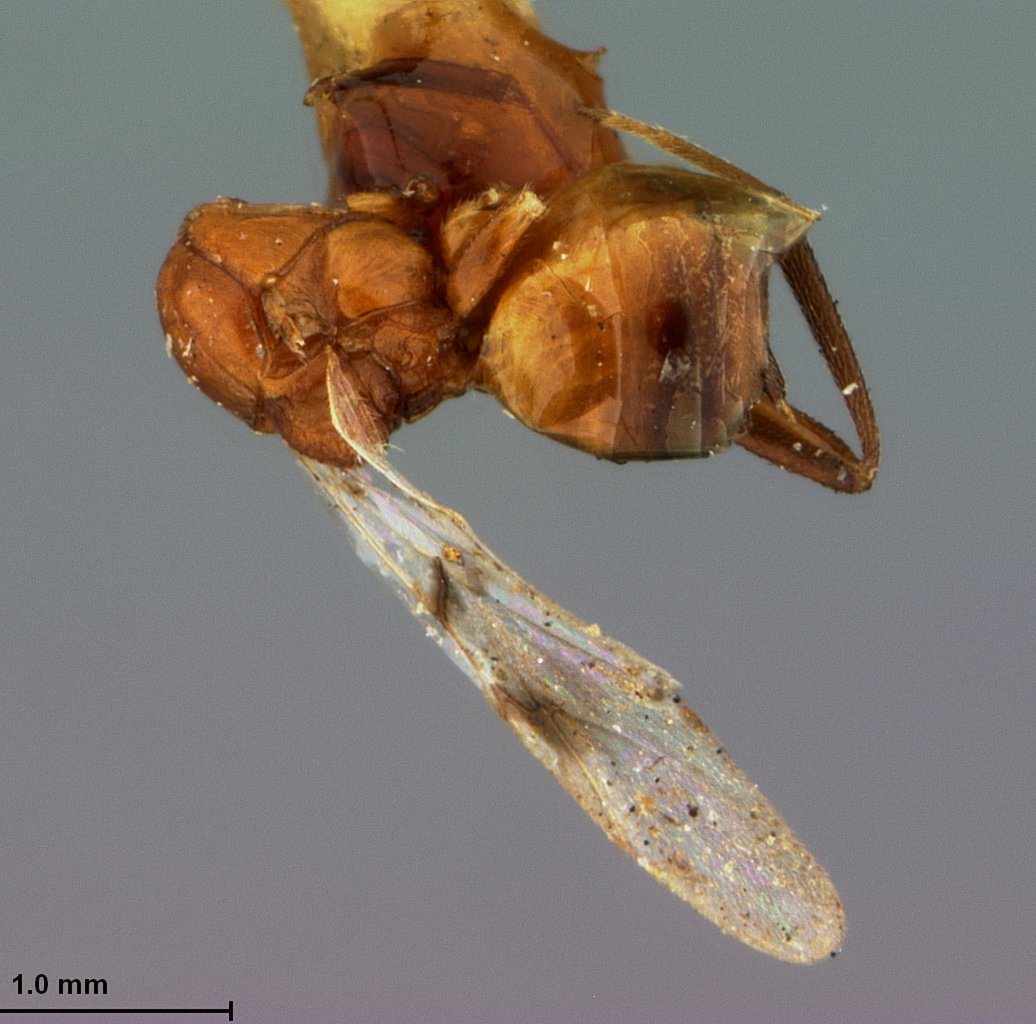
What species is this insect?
Solenozopheria vaccinii
